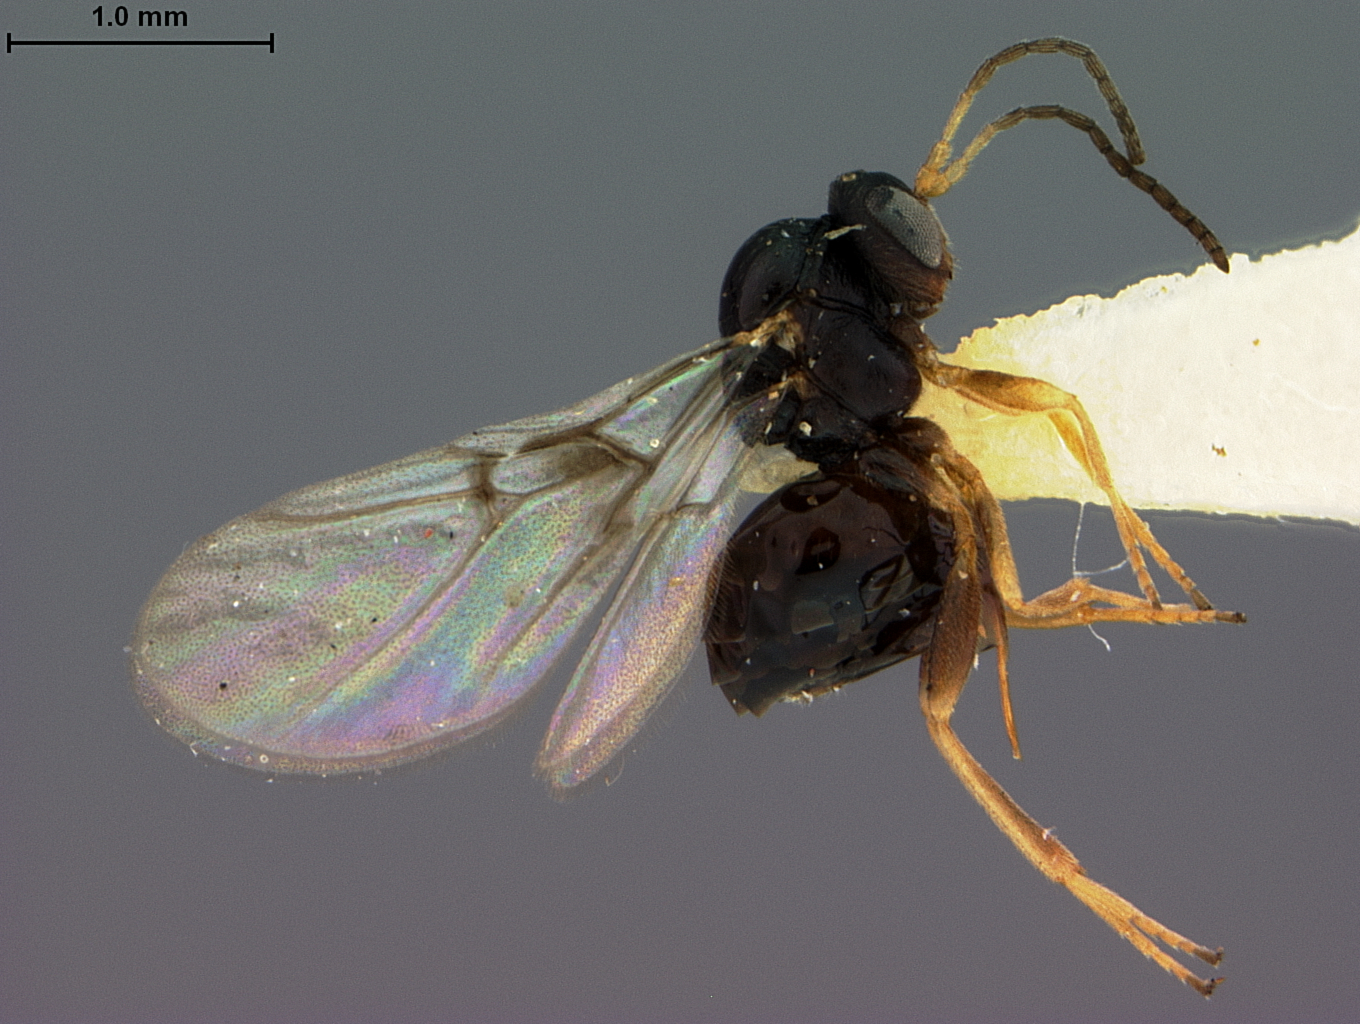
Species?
Neuroterus chrysolepis
